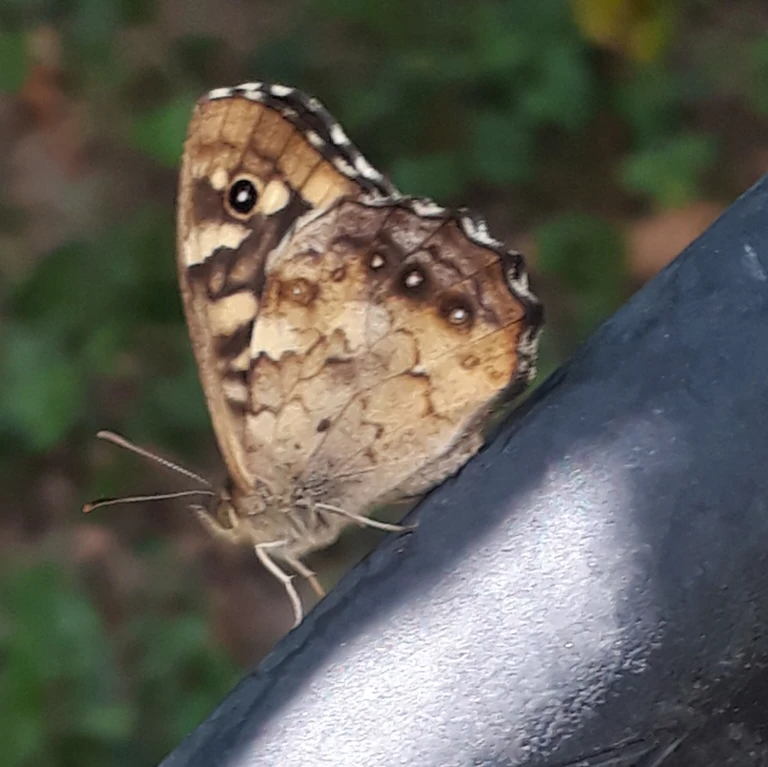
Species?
Pararge aegeria
